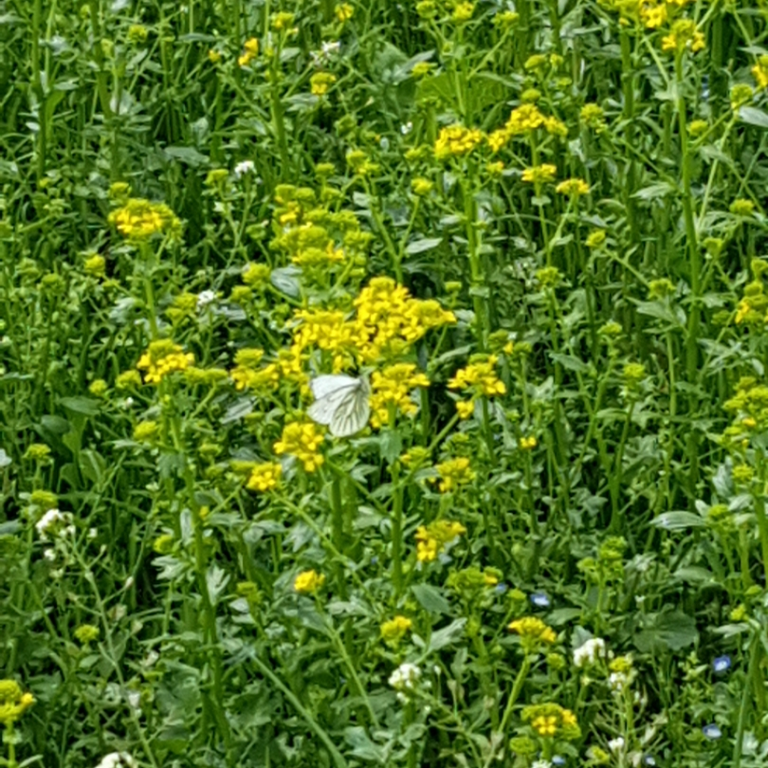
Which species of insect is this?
Pieris napi
